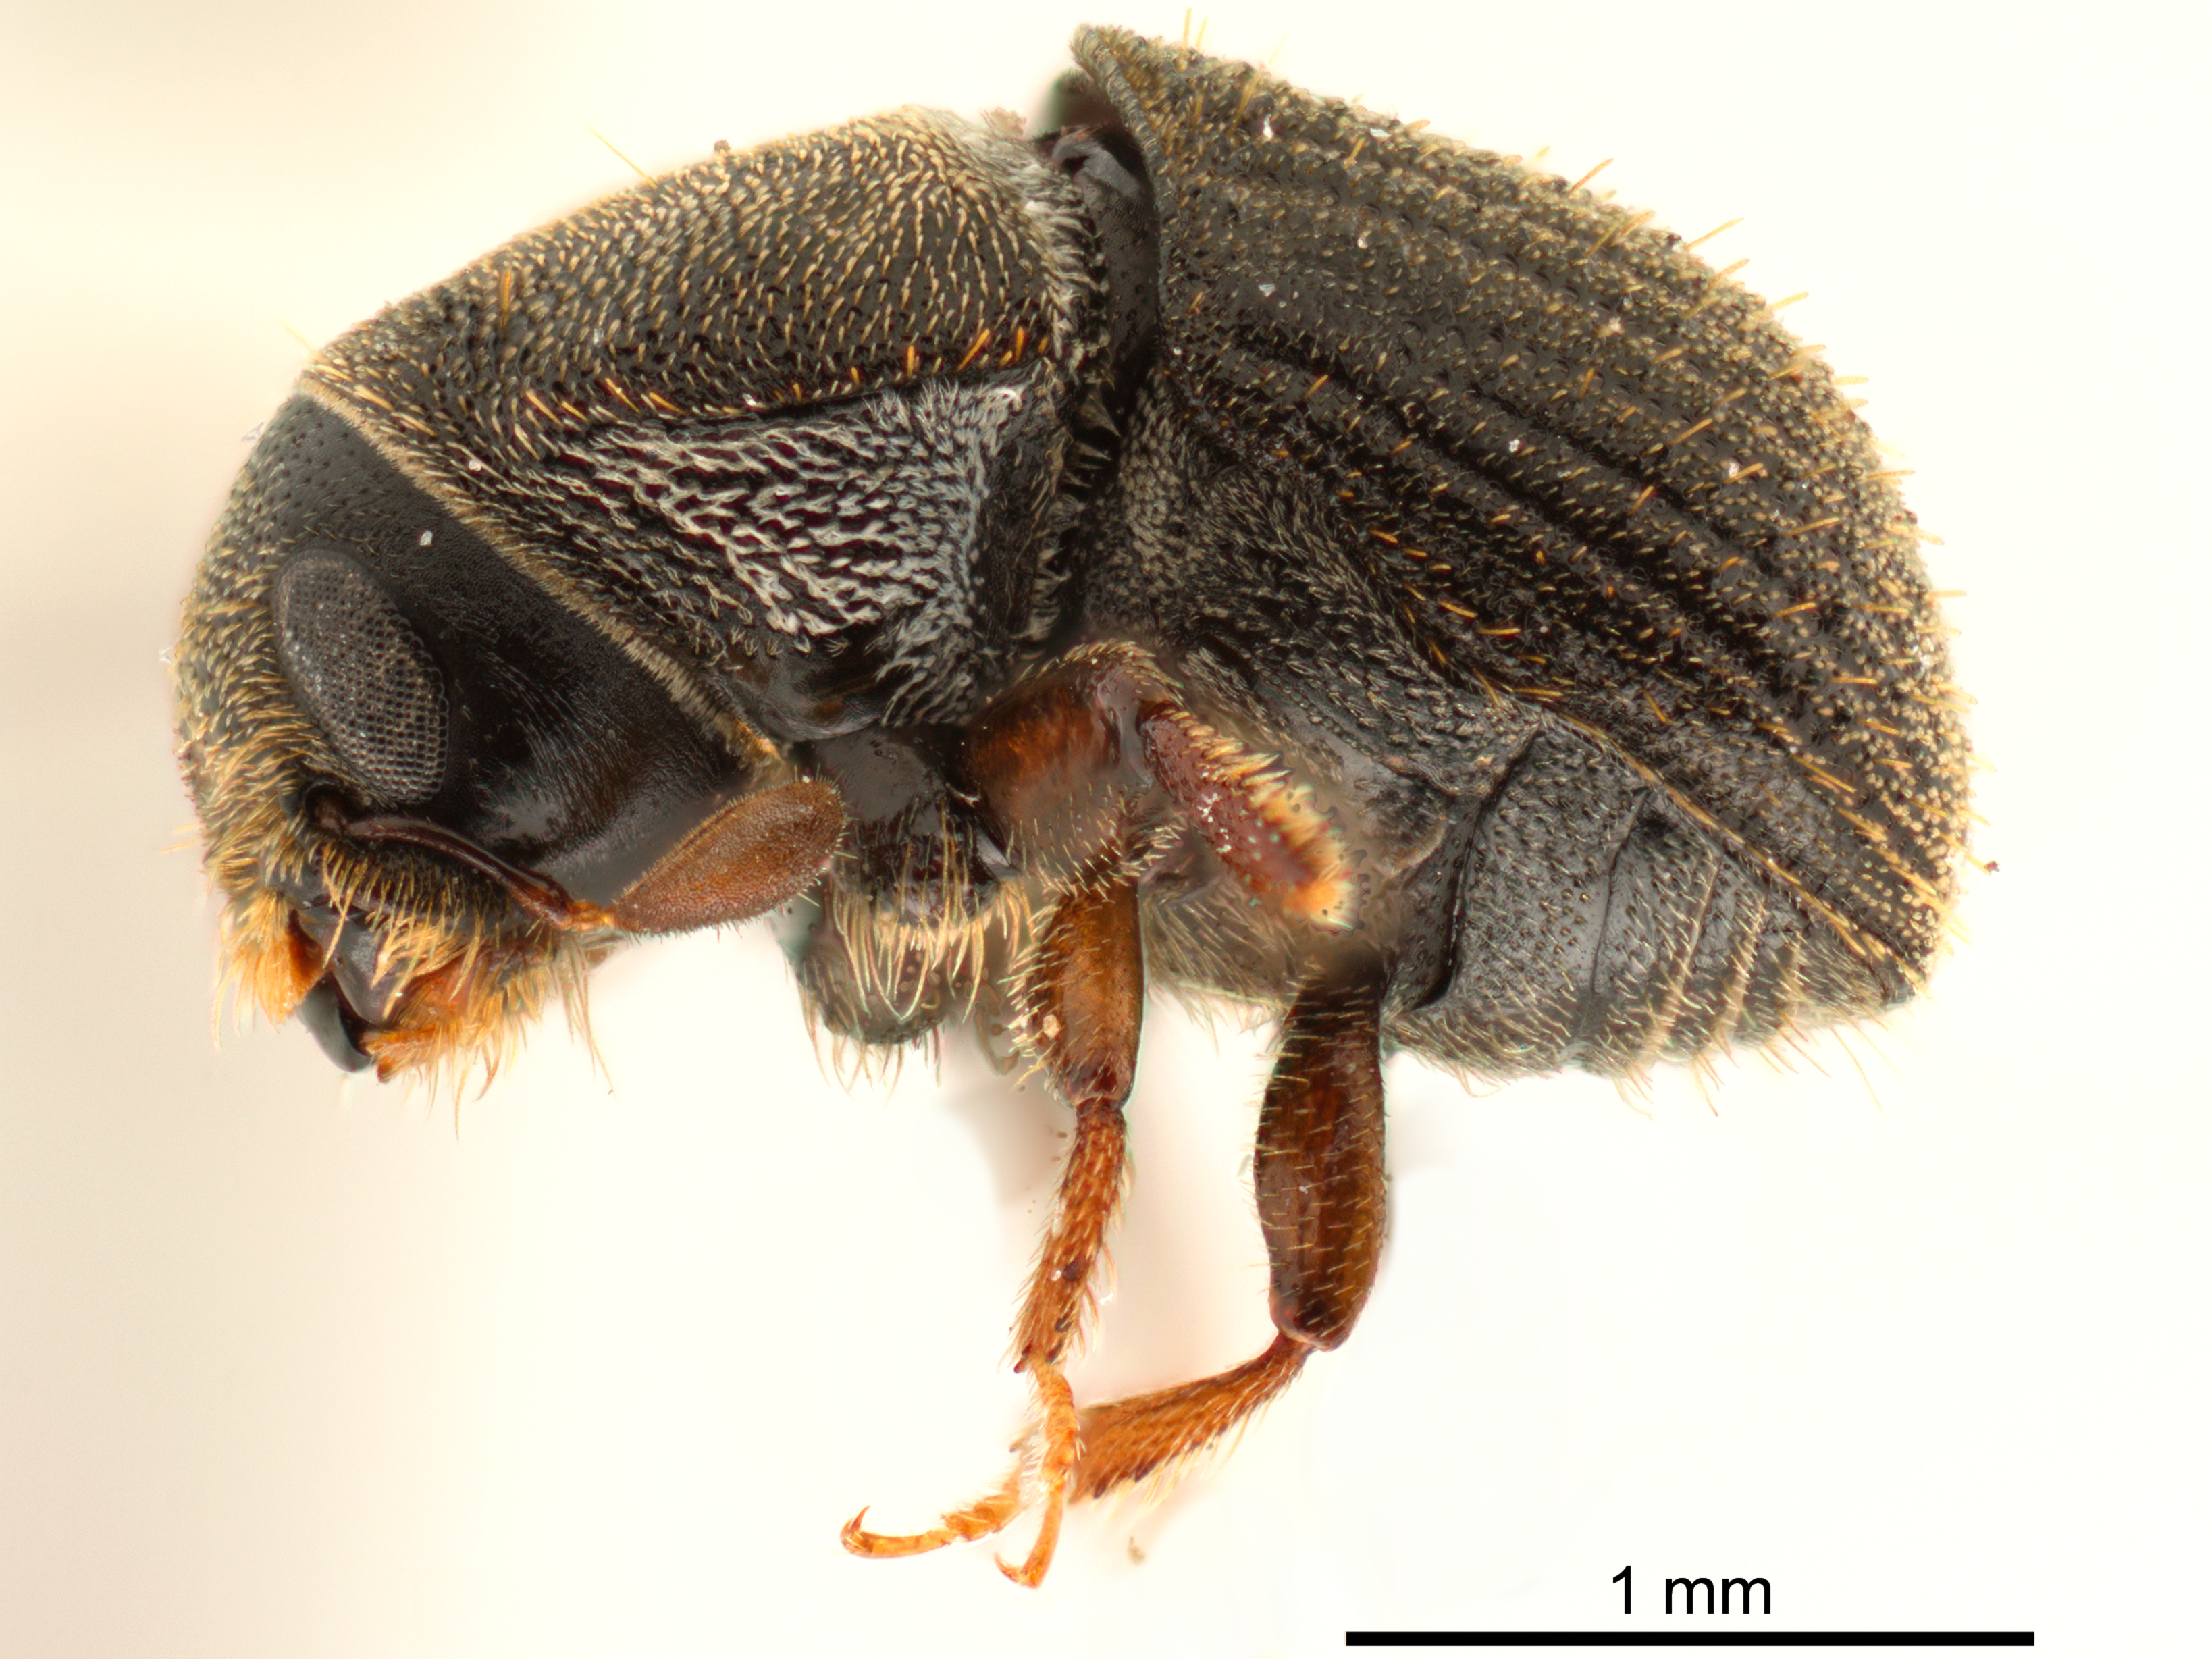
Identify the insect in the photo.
Bothrosternoides malayensis
